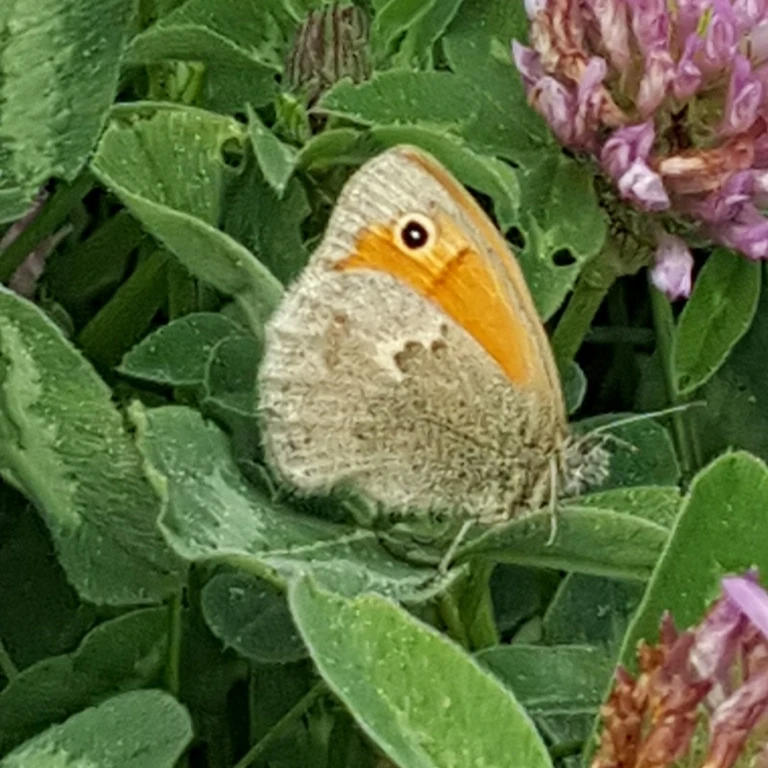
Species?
Coenonympha pamphilus
